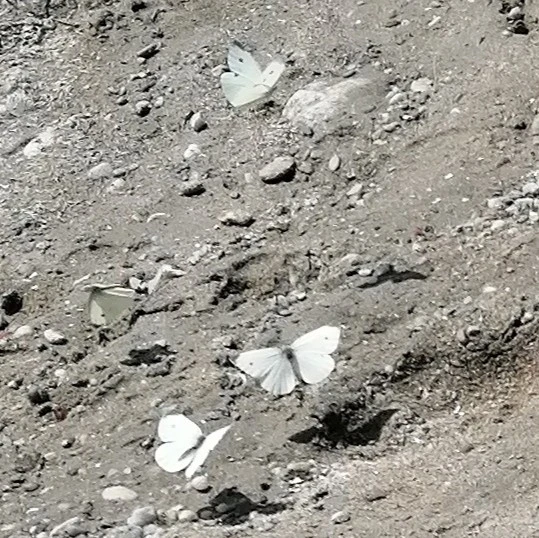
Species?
Pieris rapae
